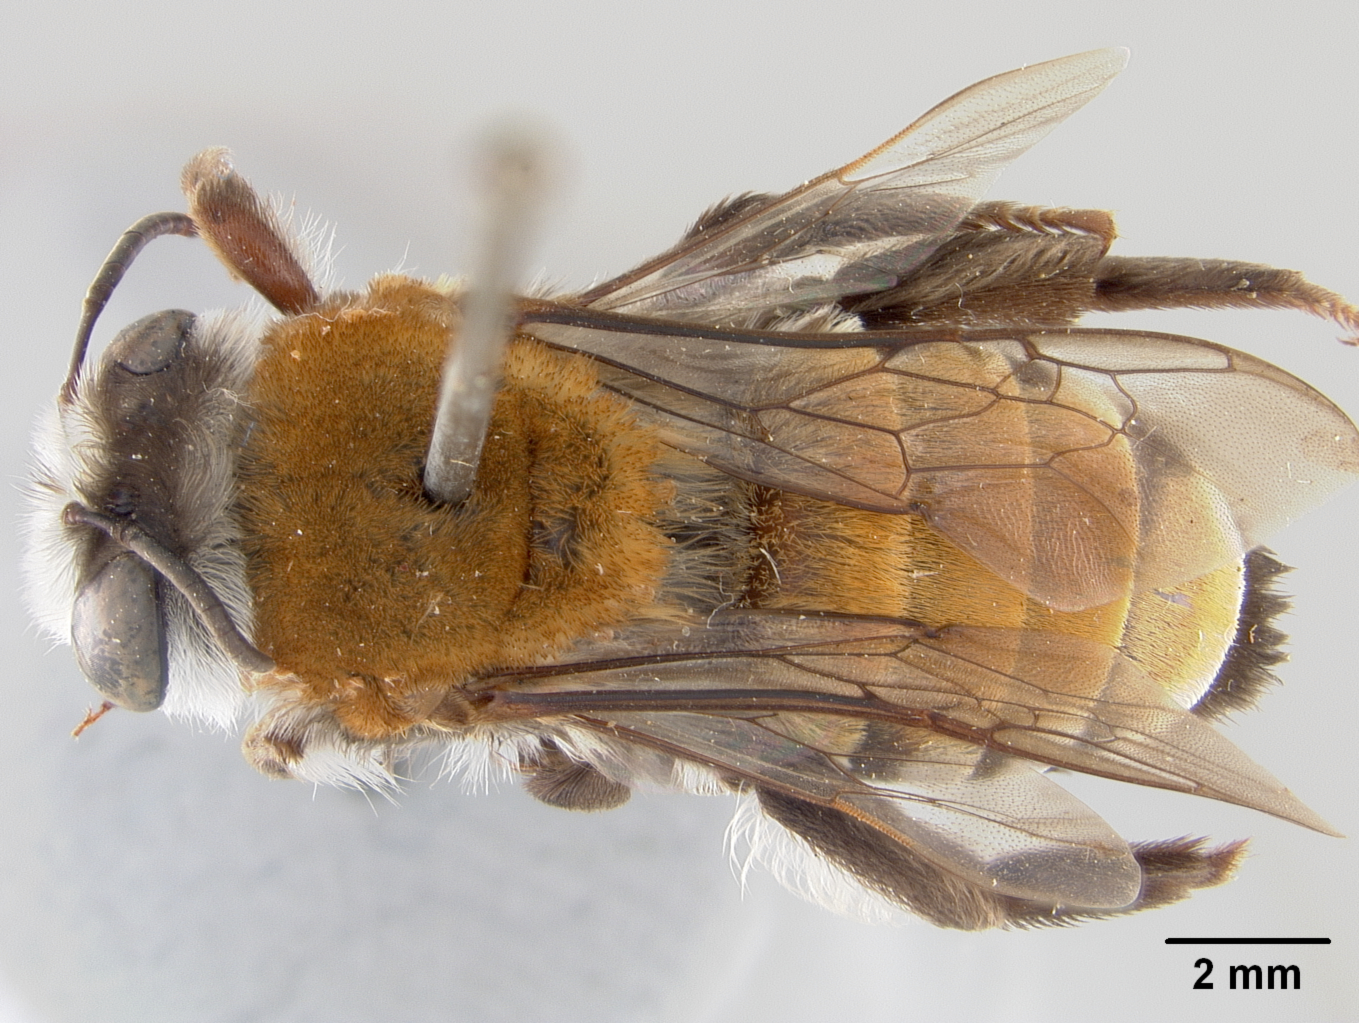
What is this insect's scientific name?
Caupolicana vestita
